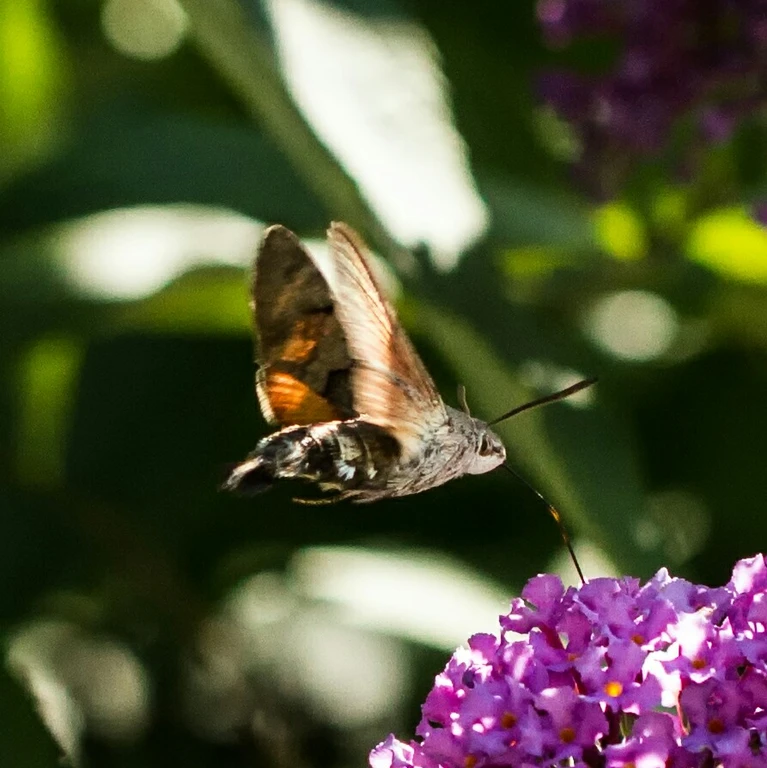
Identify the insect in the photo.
Macroglossum stellatarum
